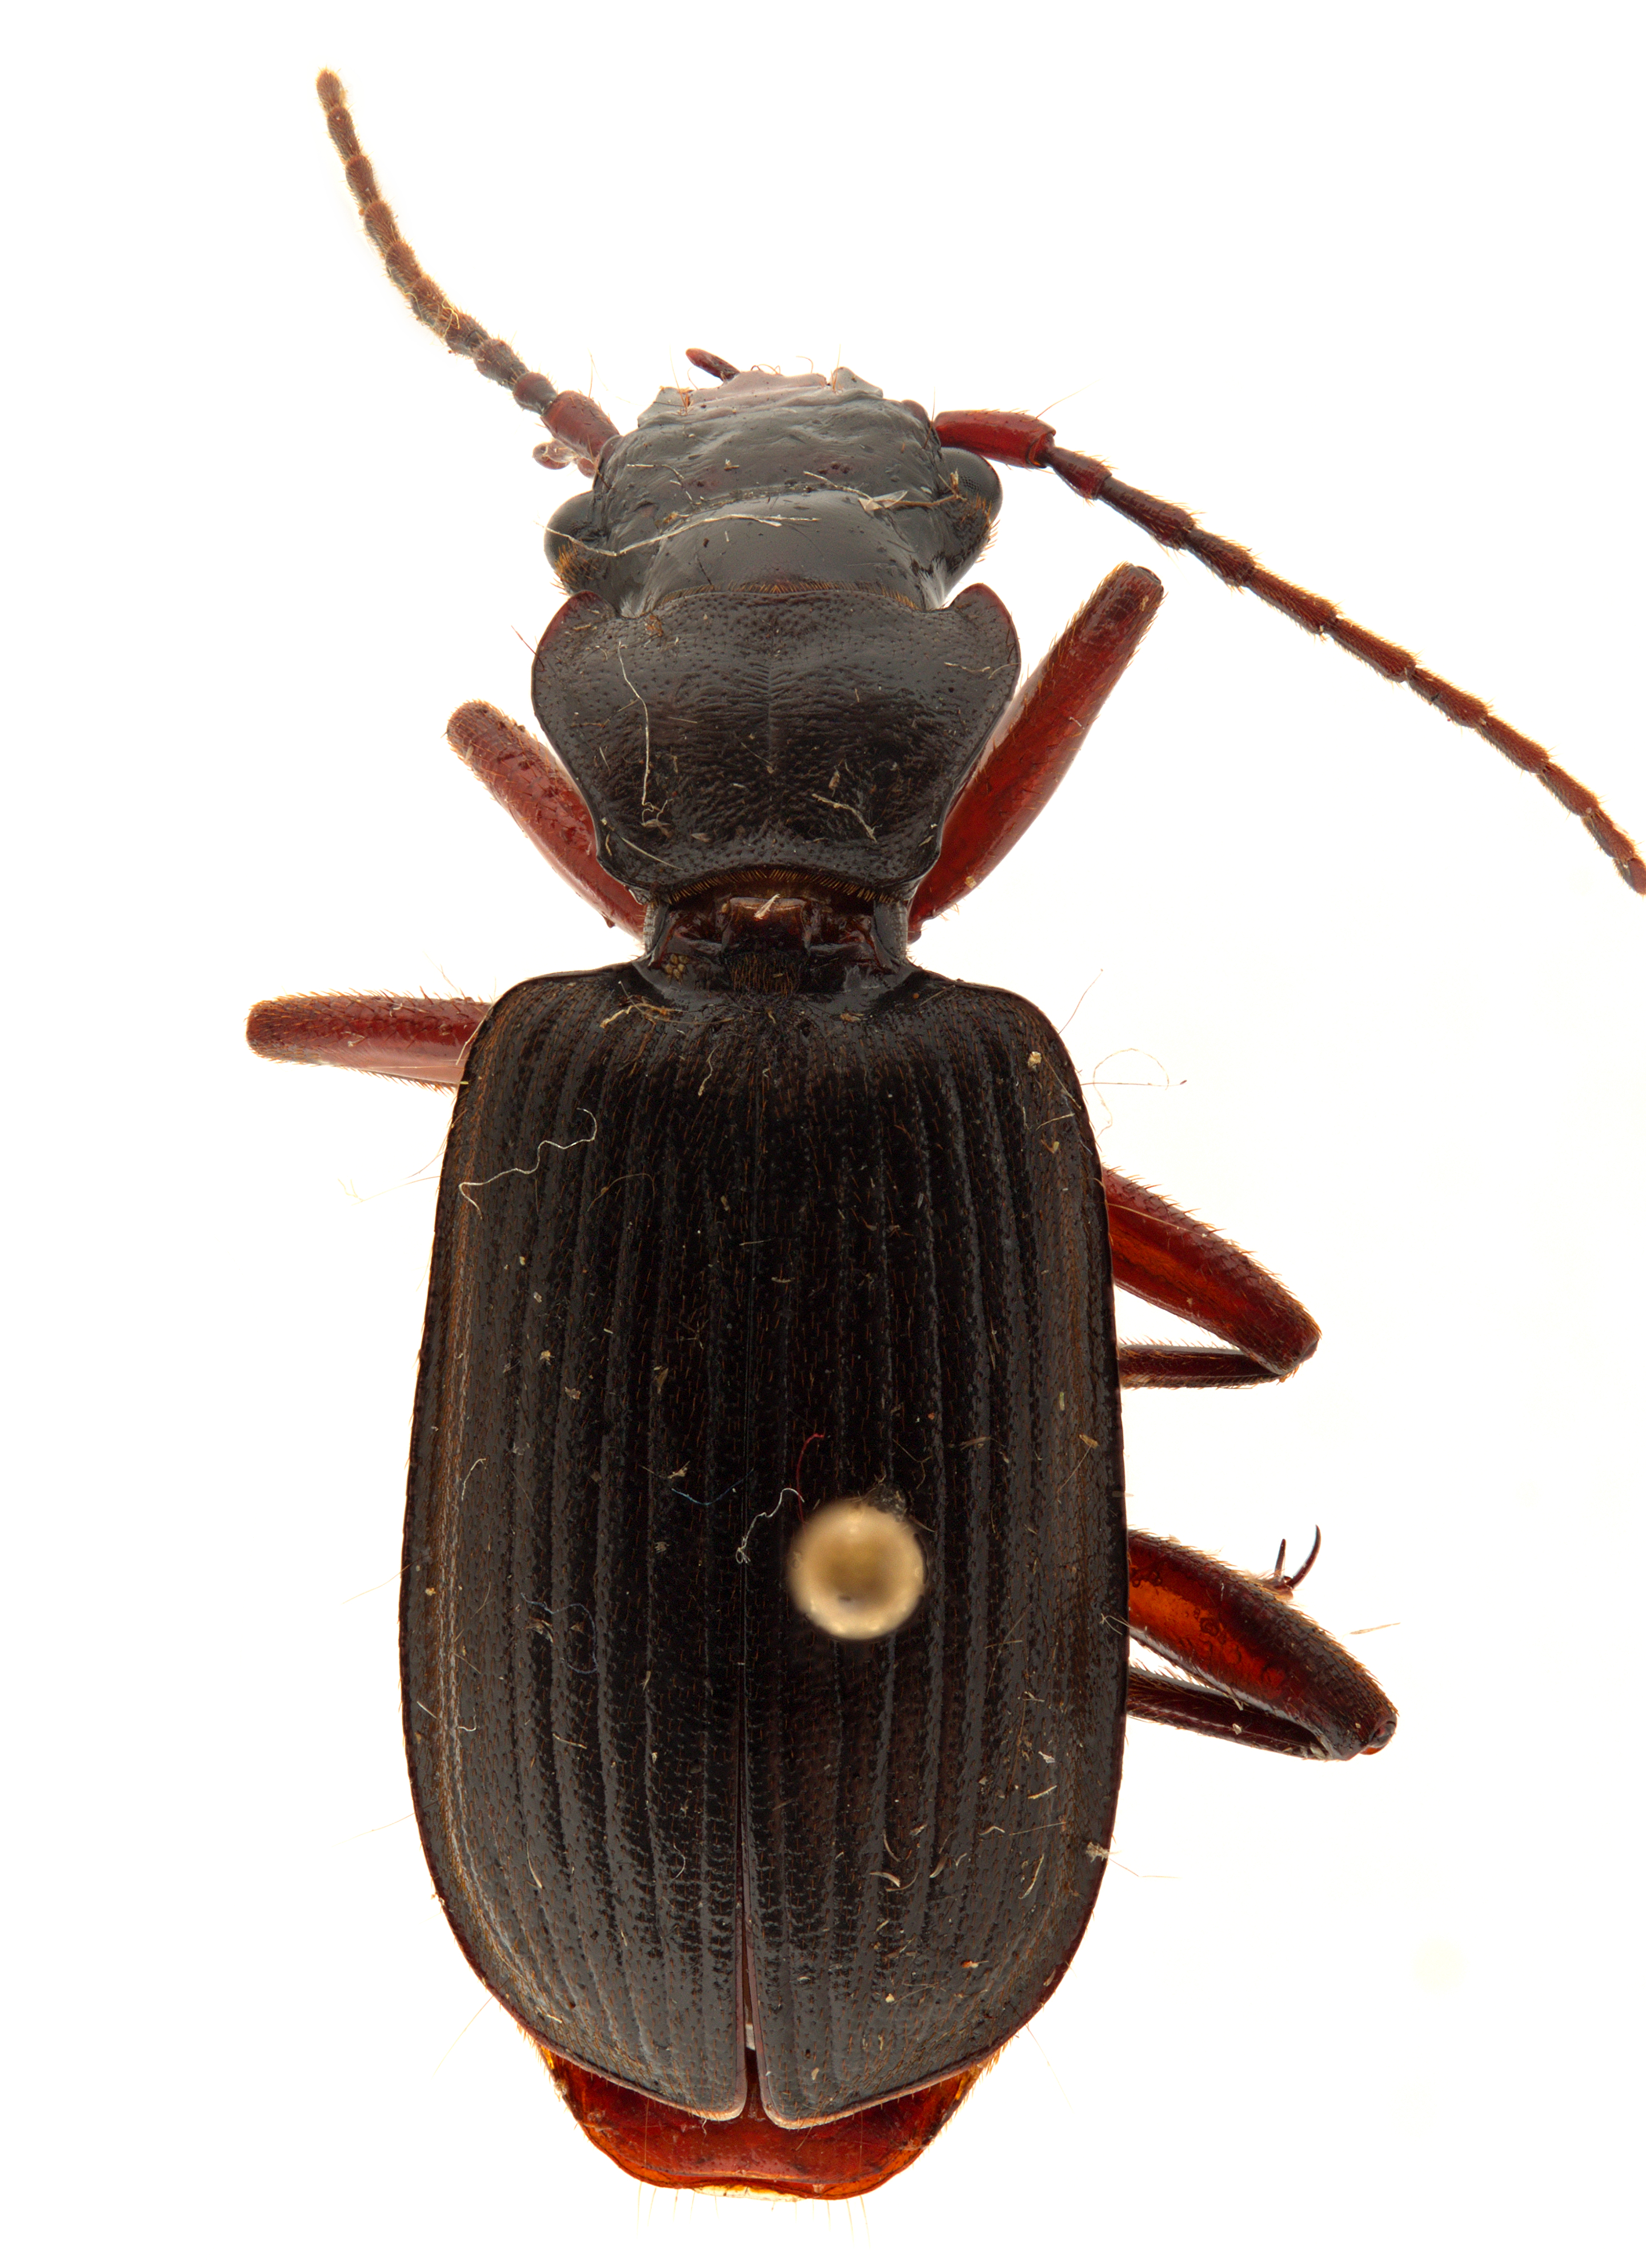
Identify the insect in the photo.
Helluodes taprobanae
